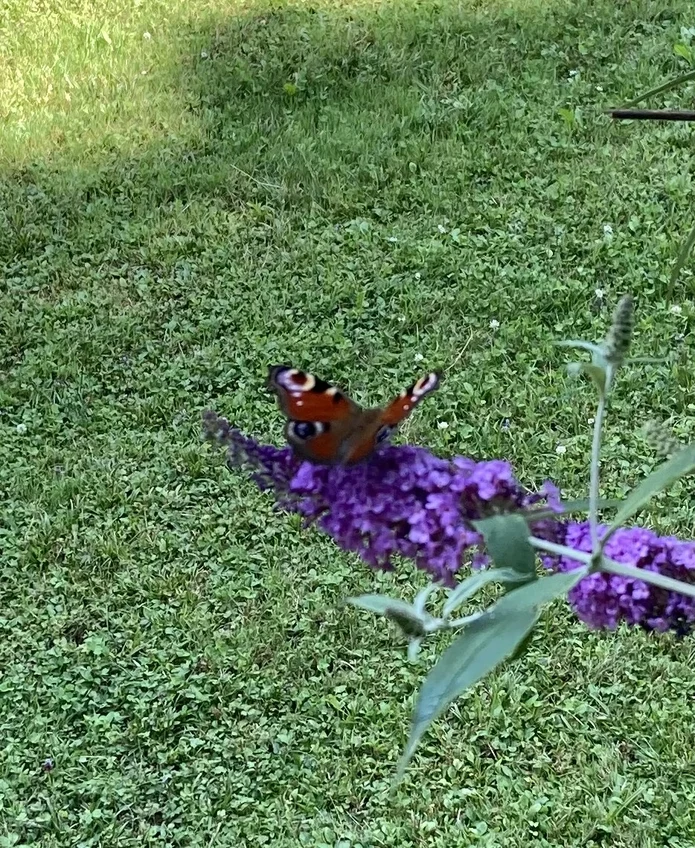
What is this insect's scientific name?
Aglais io
